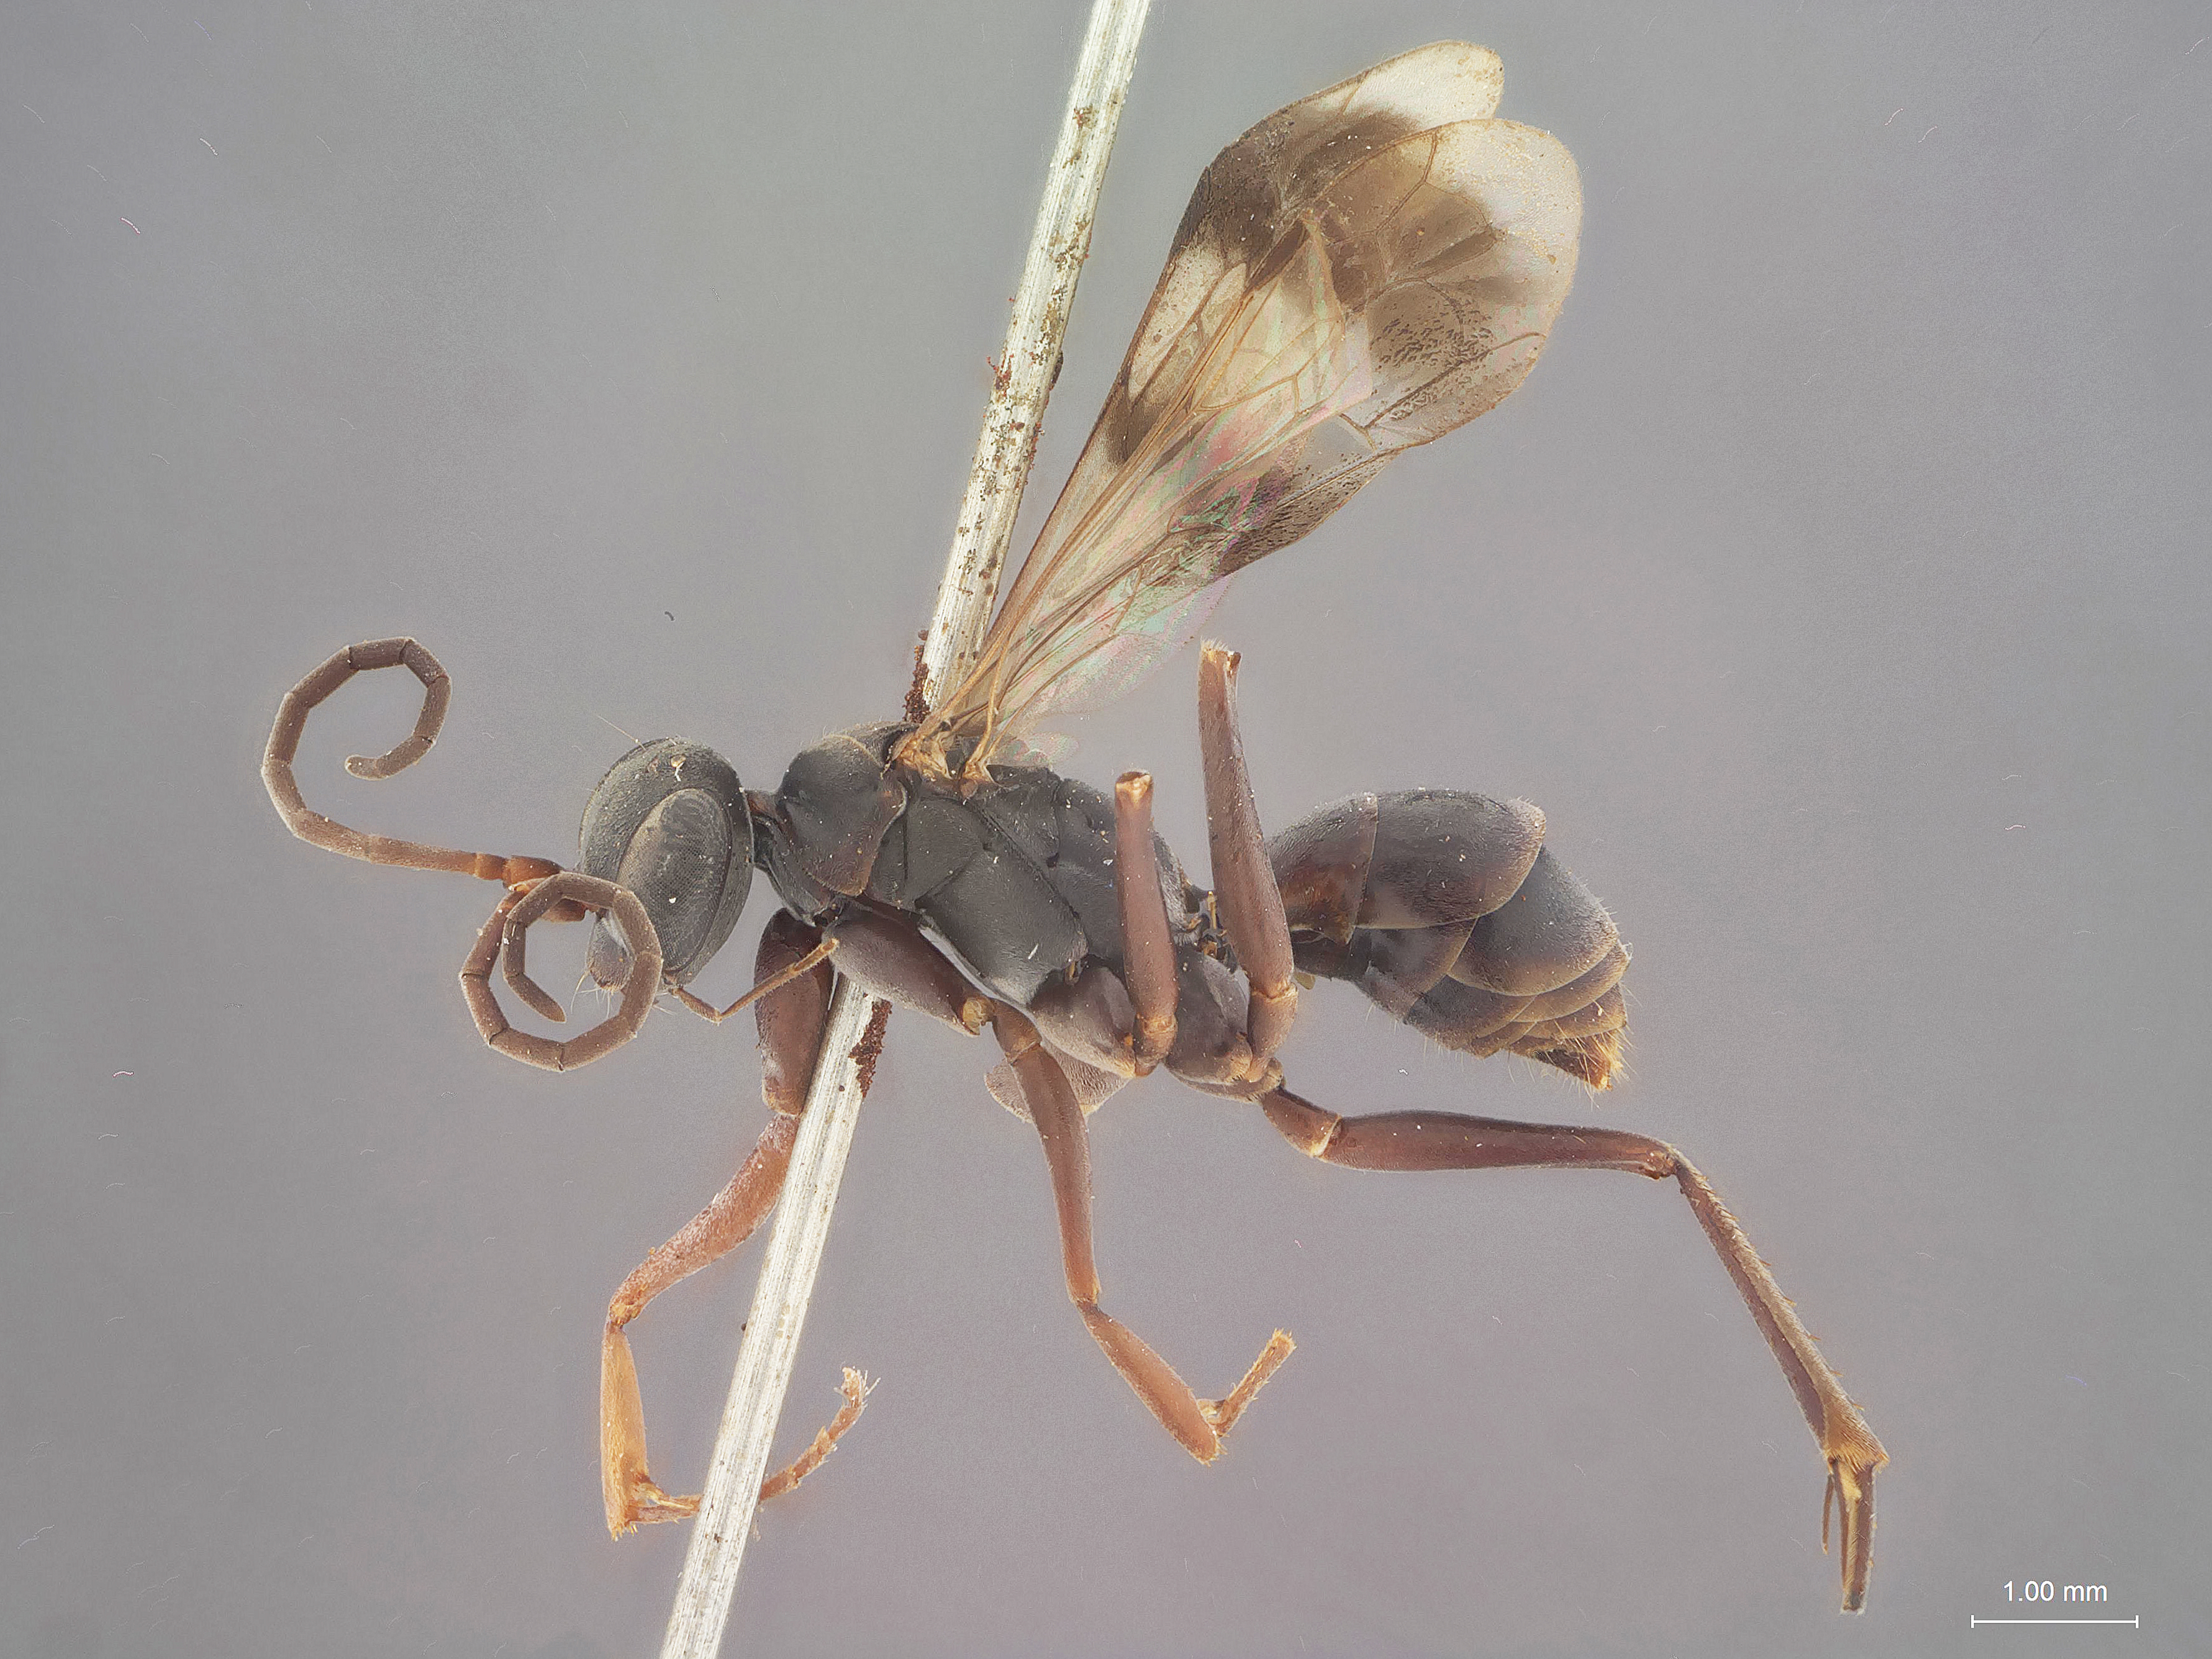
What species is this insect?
Priocnemis thione
